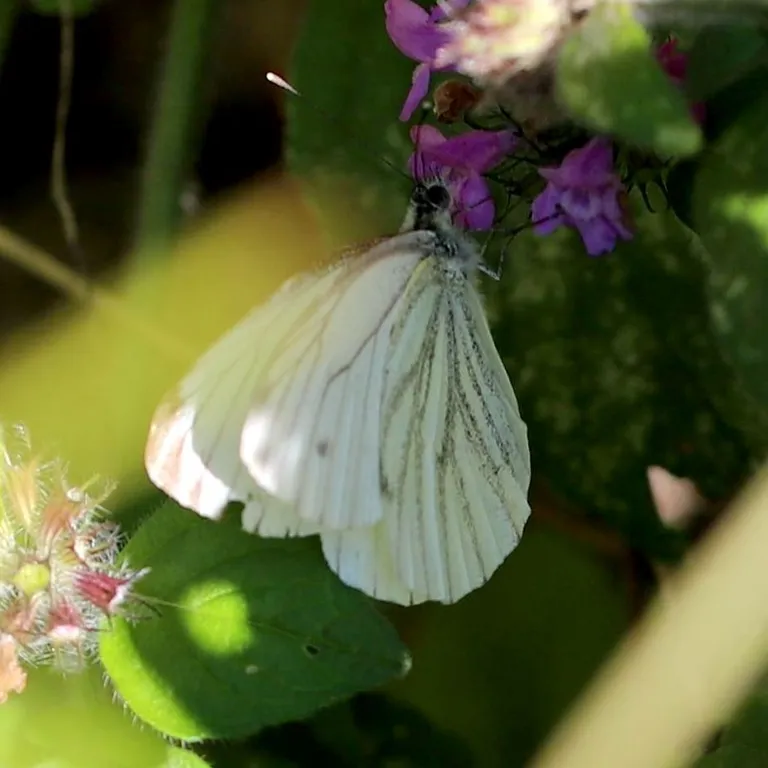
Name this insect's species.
Pieris napi
